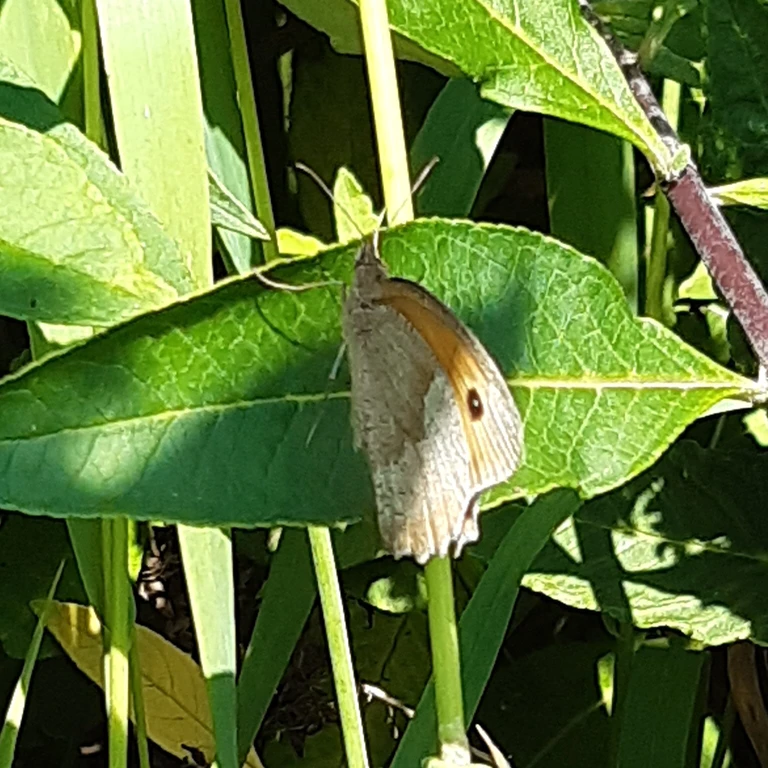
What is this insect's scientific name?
Maniola jurtina
